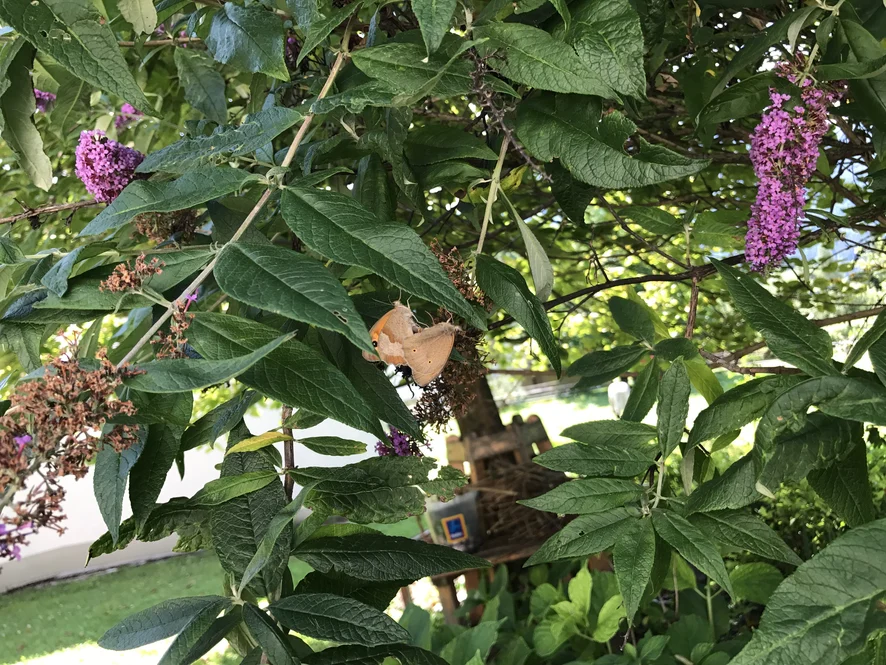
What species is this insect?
Maniola jurtina
